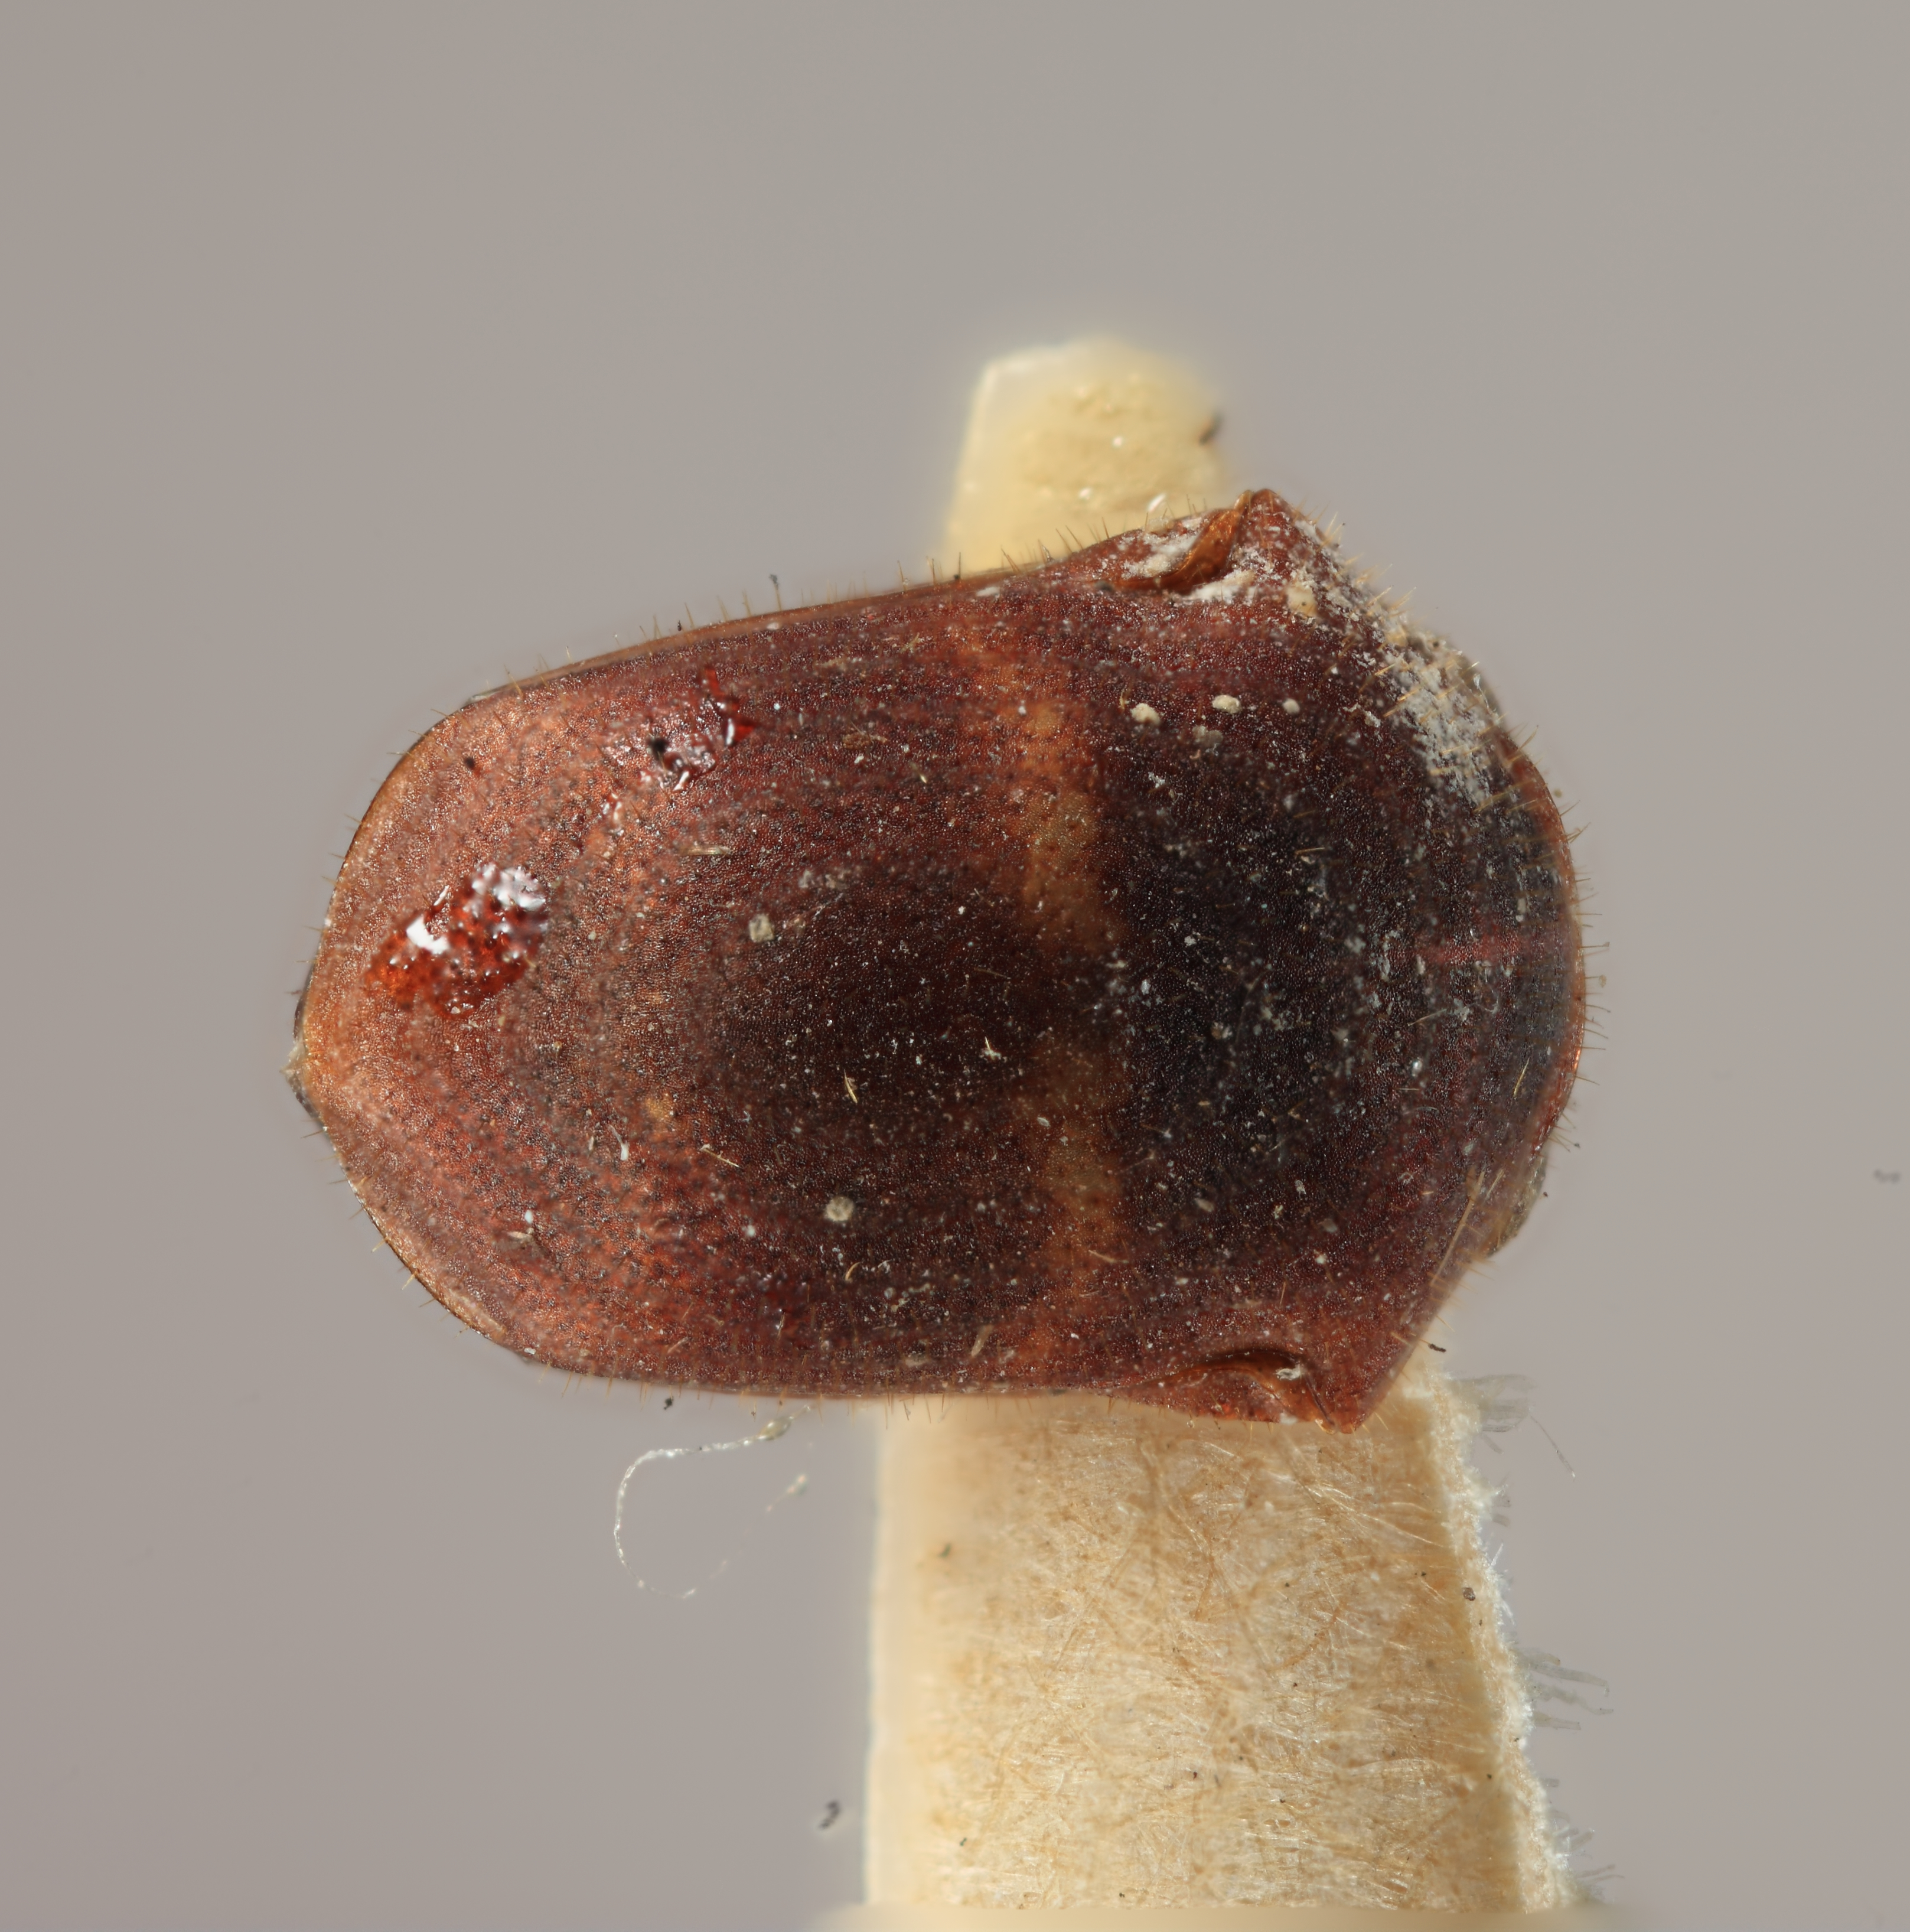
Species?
Tragopa pubescens
